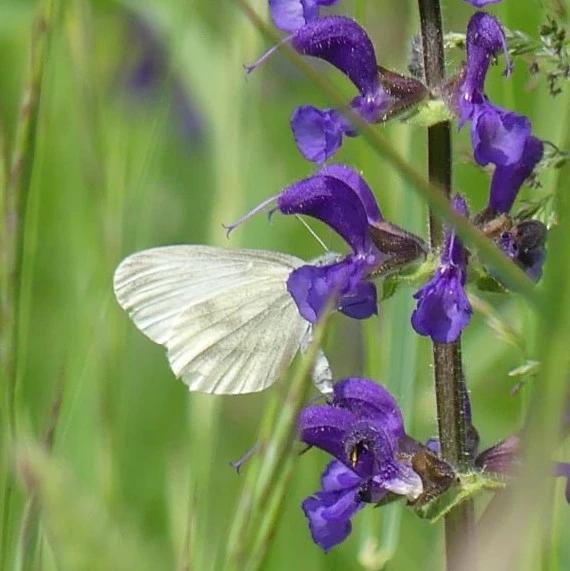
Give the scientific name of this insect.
Leptidea sinapis/juvernica
